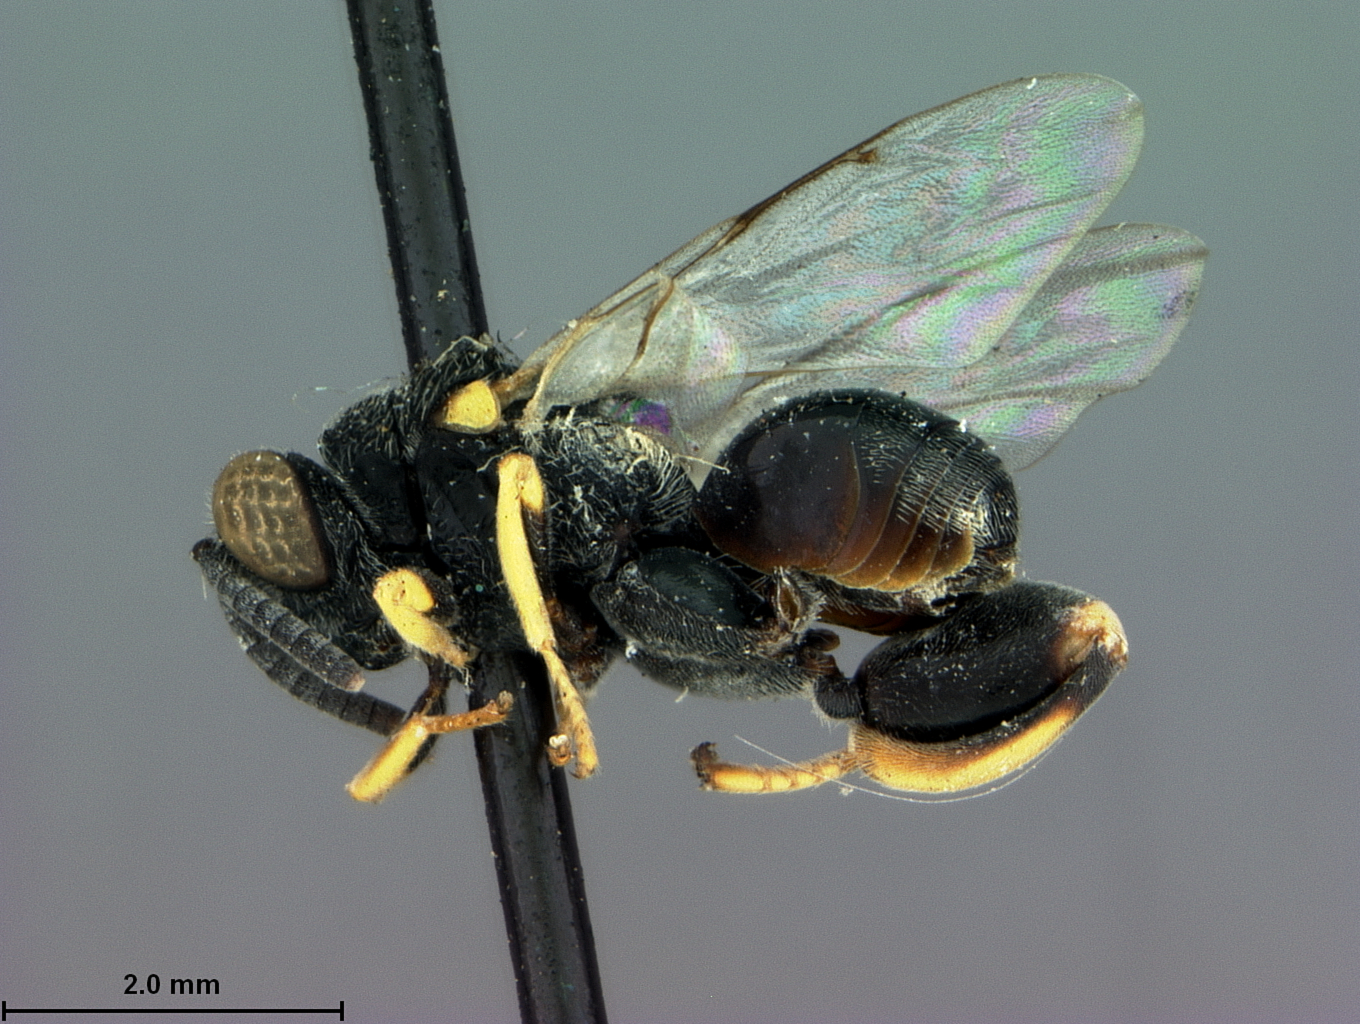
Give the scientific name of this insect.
Chalcis albotibialis
